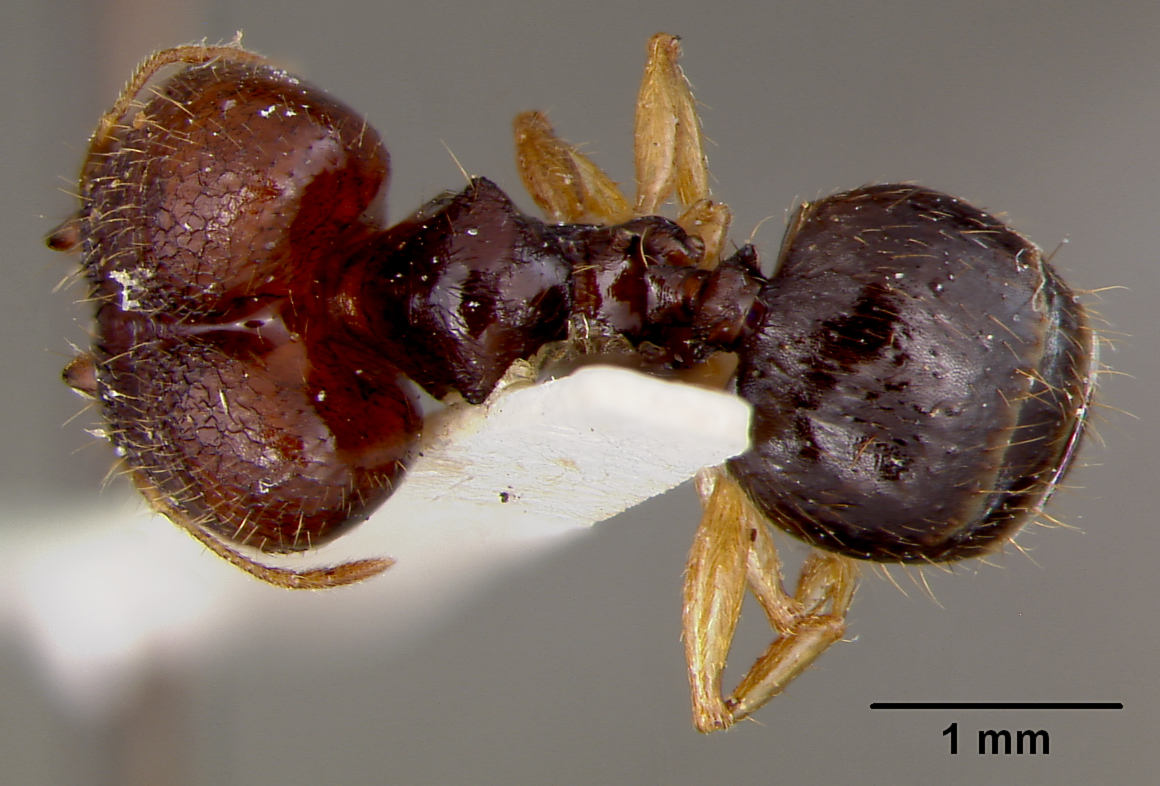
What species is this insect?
Pheidole quadriprojectus
